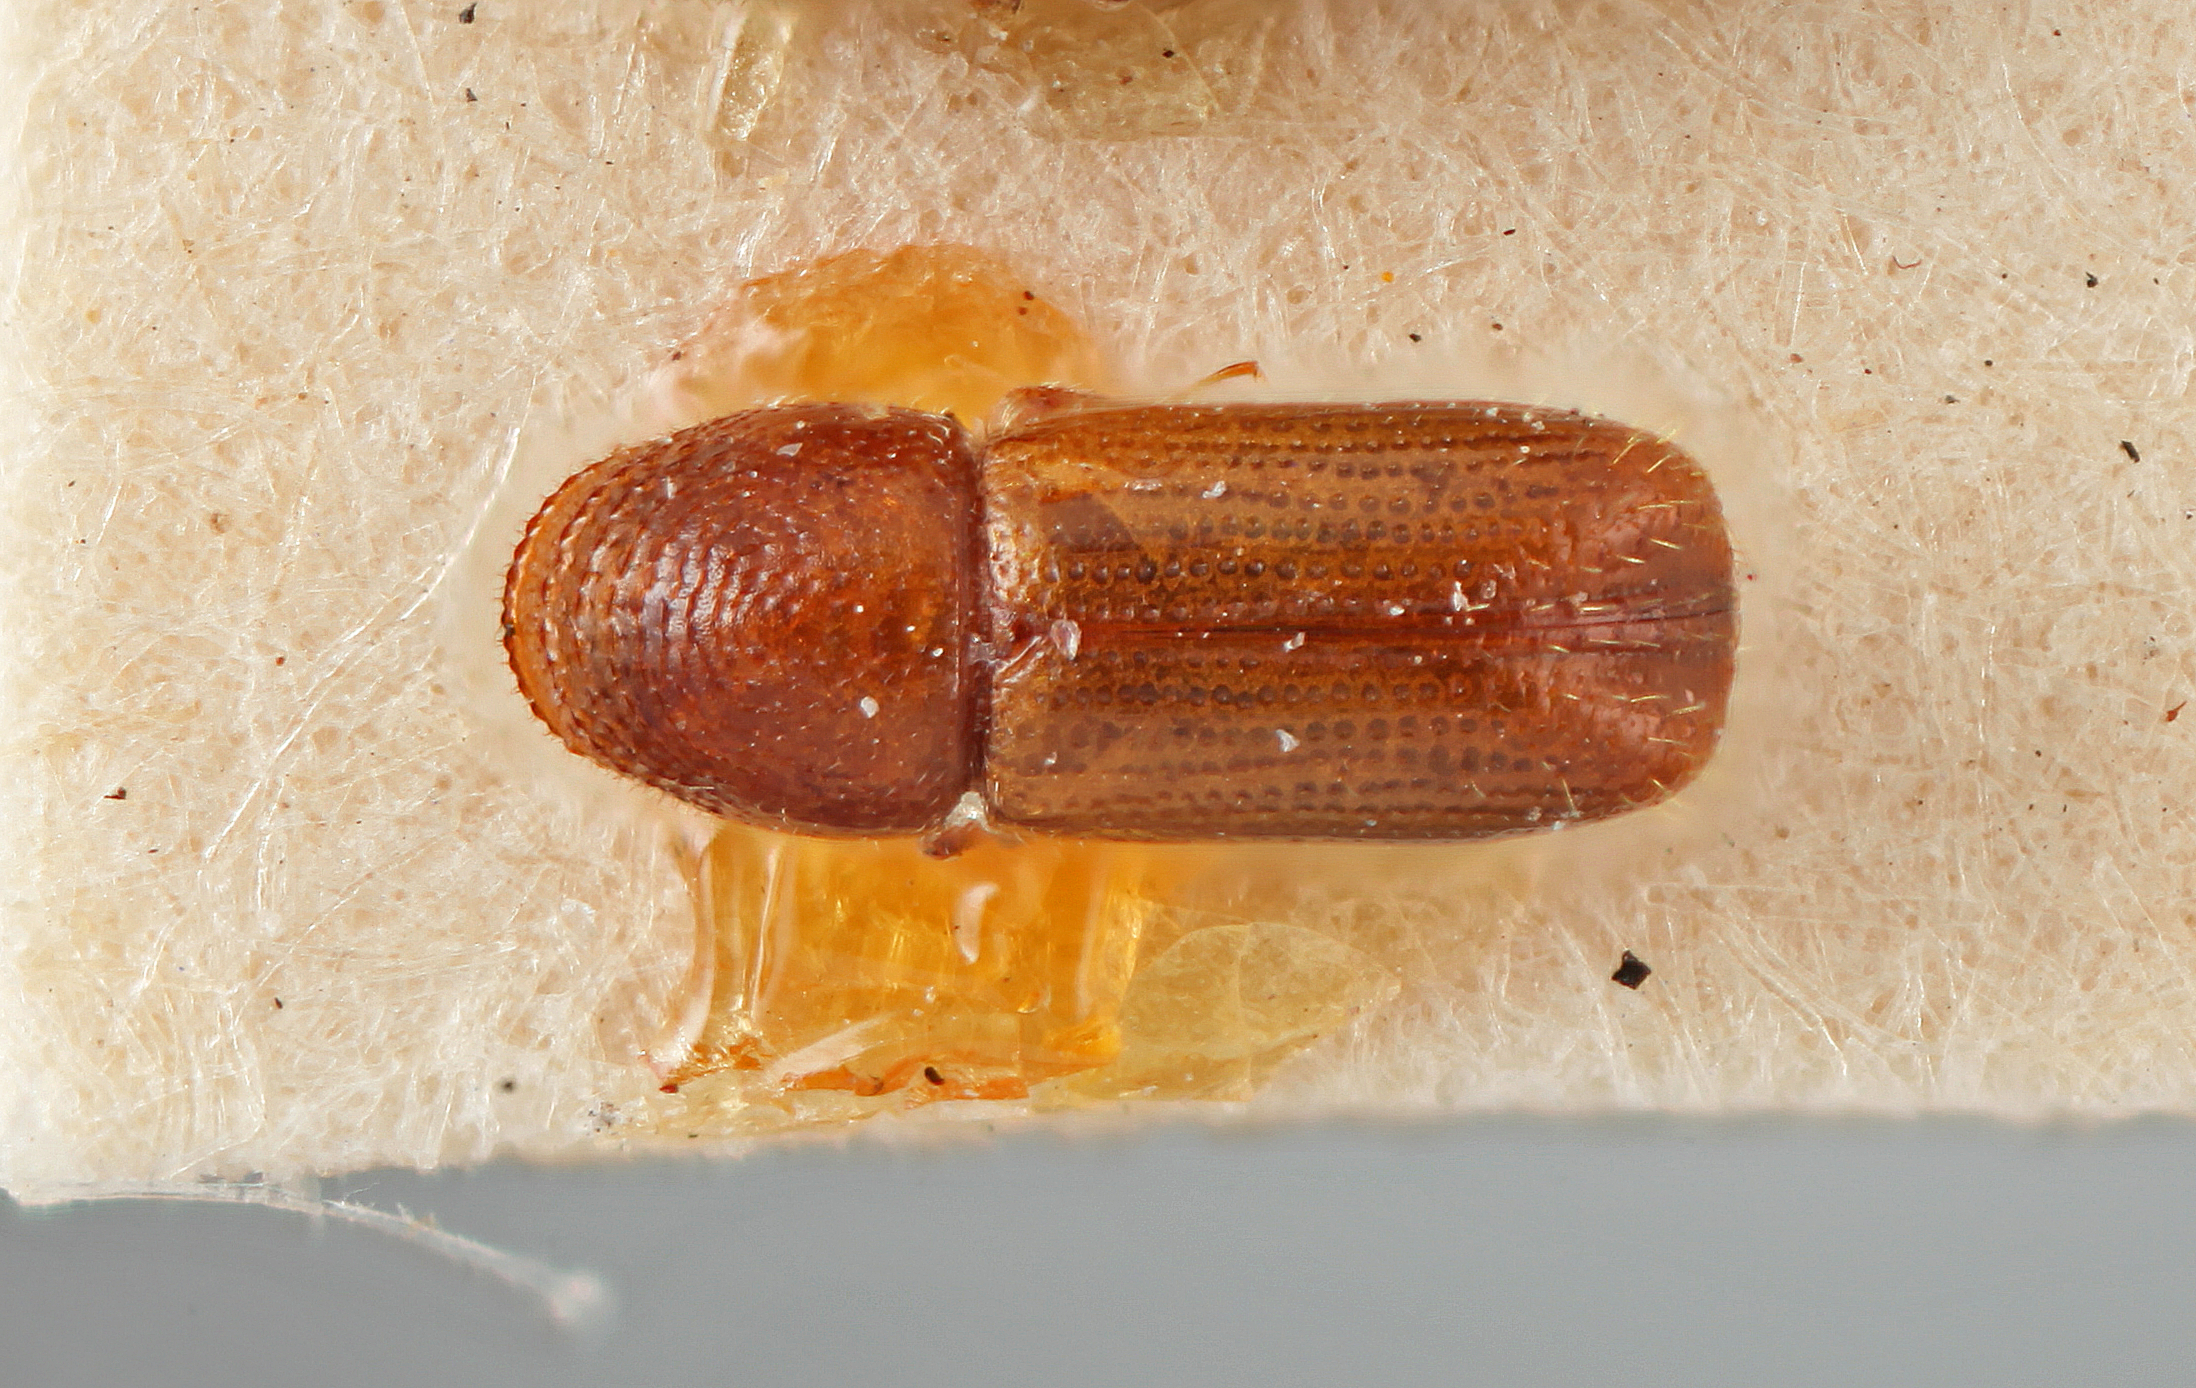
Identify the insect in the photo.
Pityophthorus subconcentralis
